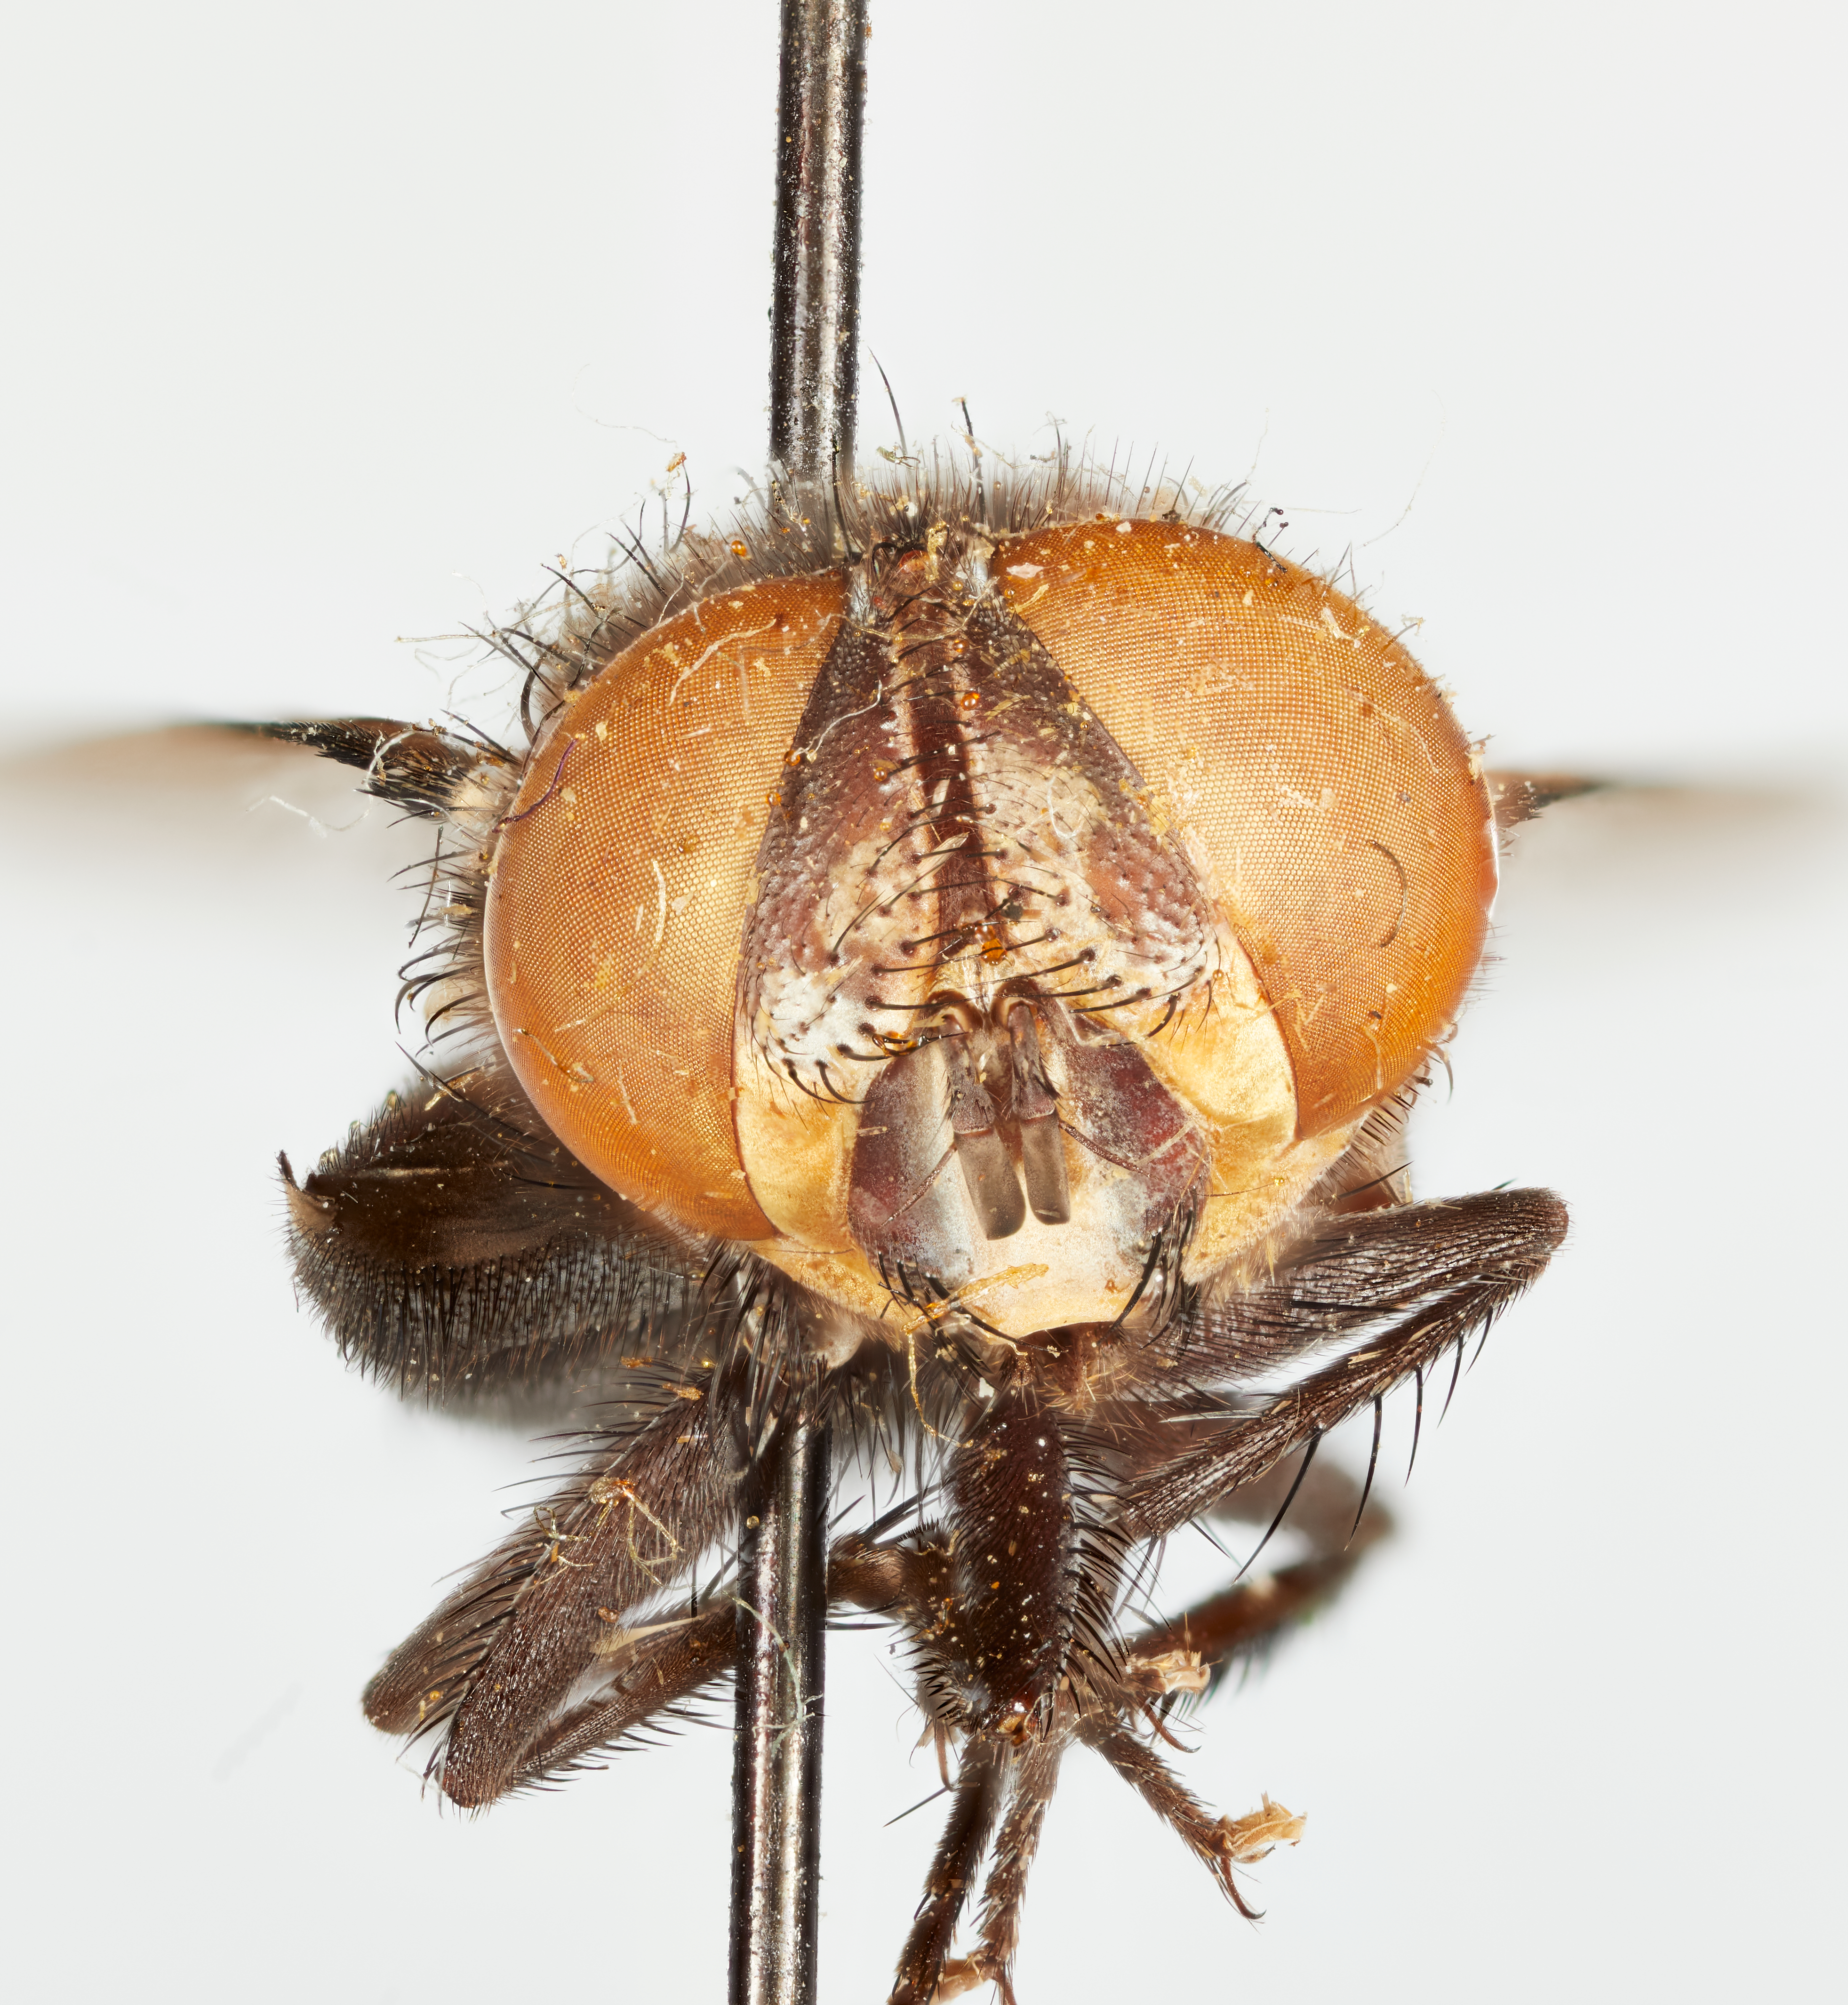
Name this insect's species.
Atacta apicalis
